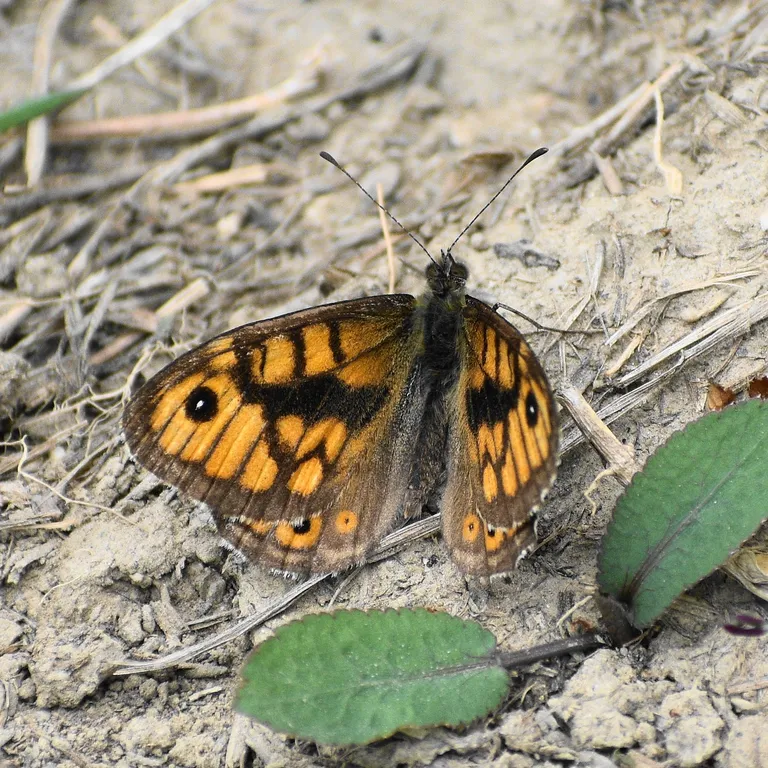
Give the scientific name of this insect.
Lasiommata megera (also Pararge megera)
